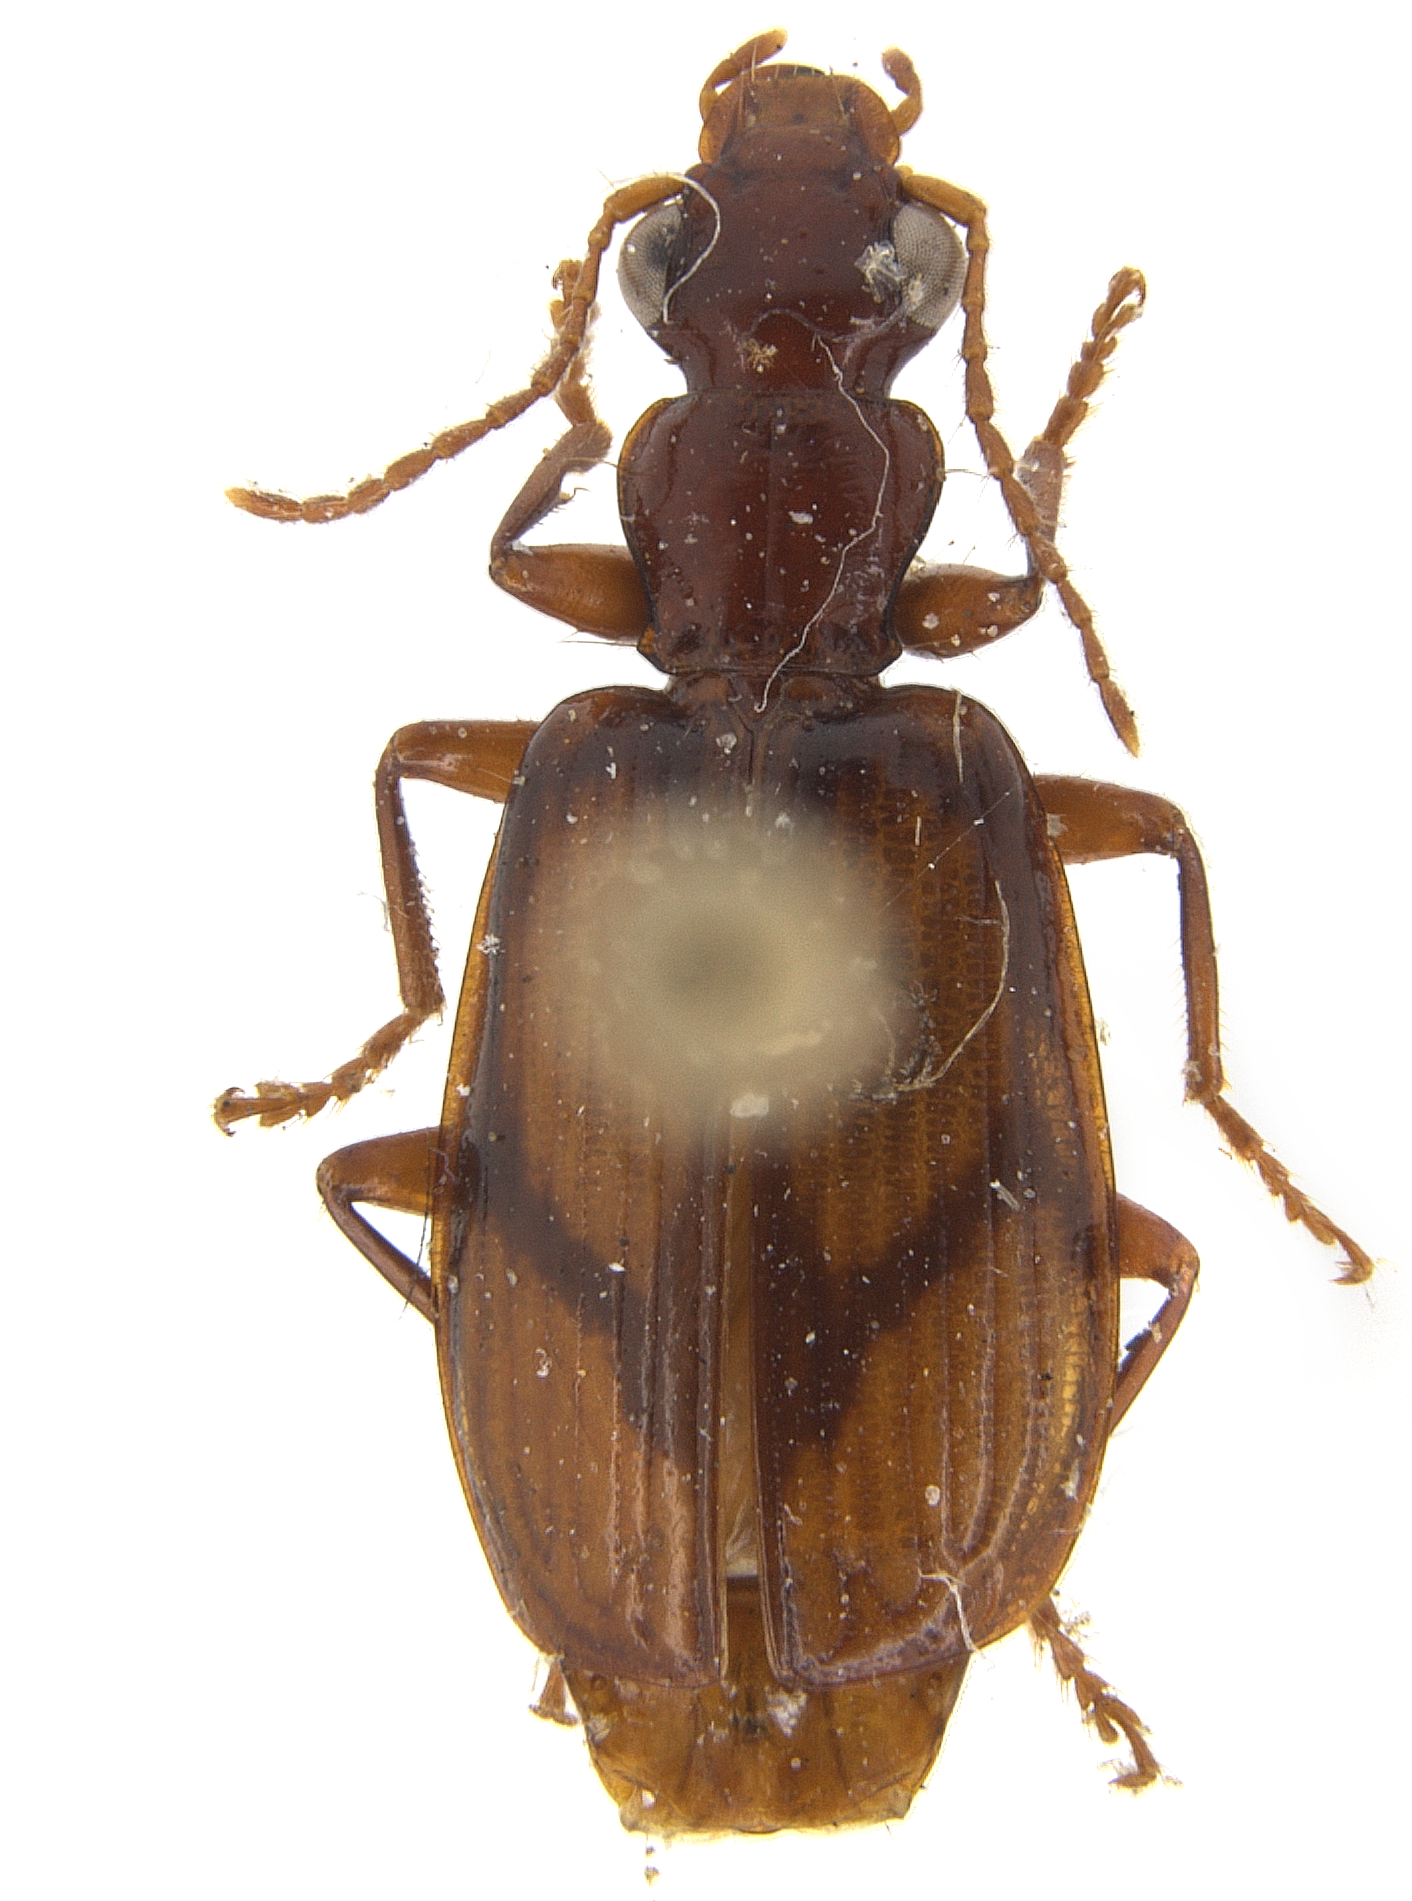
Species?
Euproctinus subdeletus
